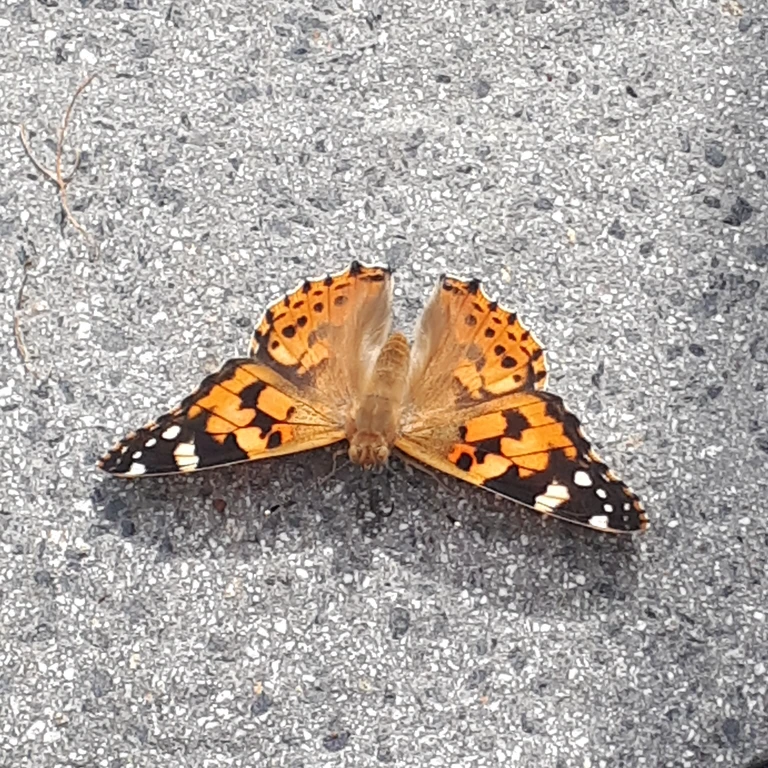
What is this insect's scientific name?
Vanessa cardui
